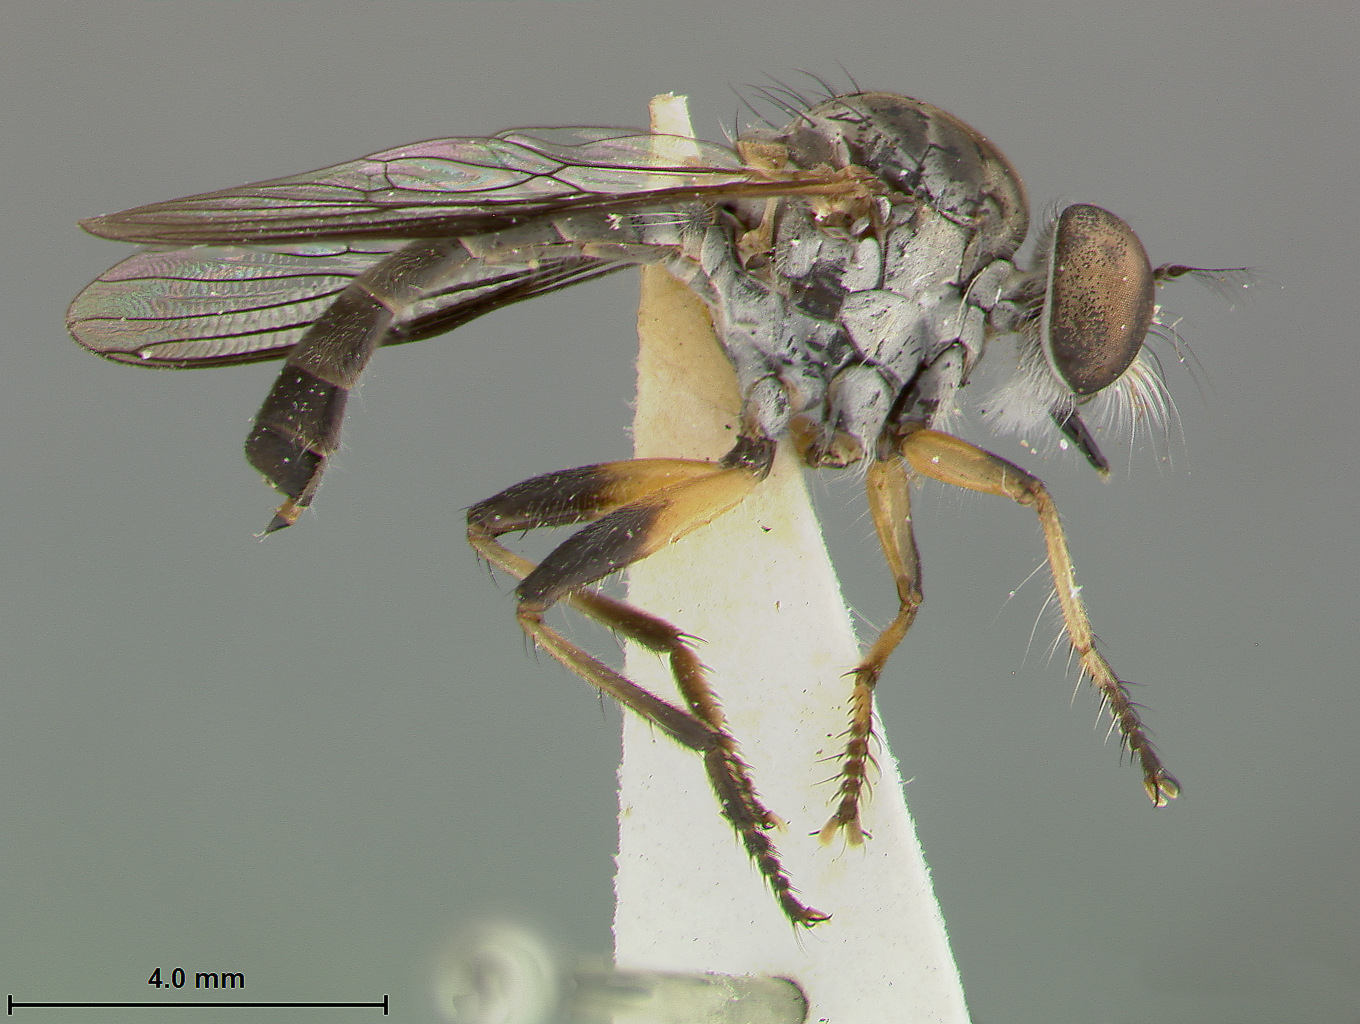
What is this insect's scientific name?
Ommatius alexanderi
